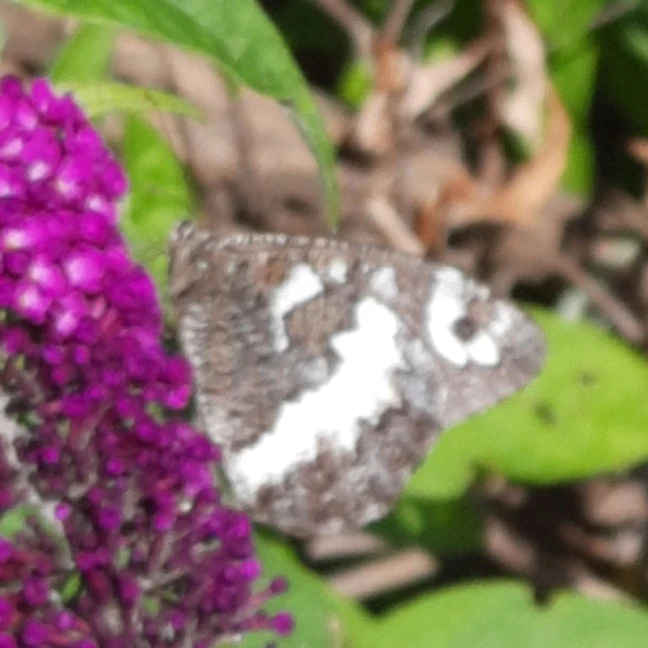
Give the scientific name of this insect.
Brintesia circe
